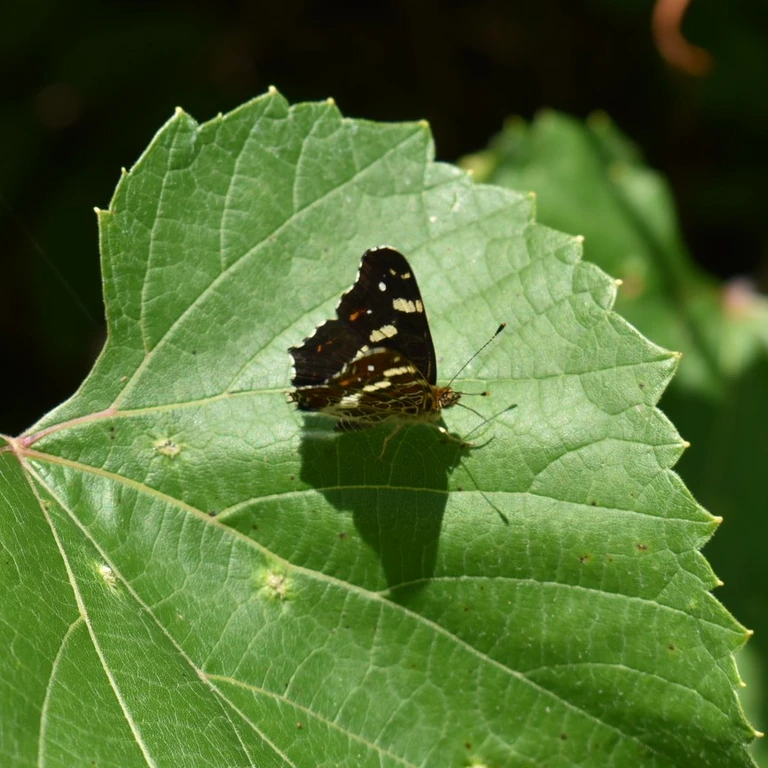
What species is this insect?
Araschnia levana
